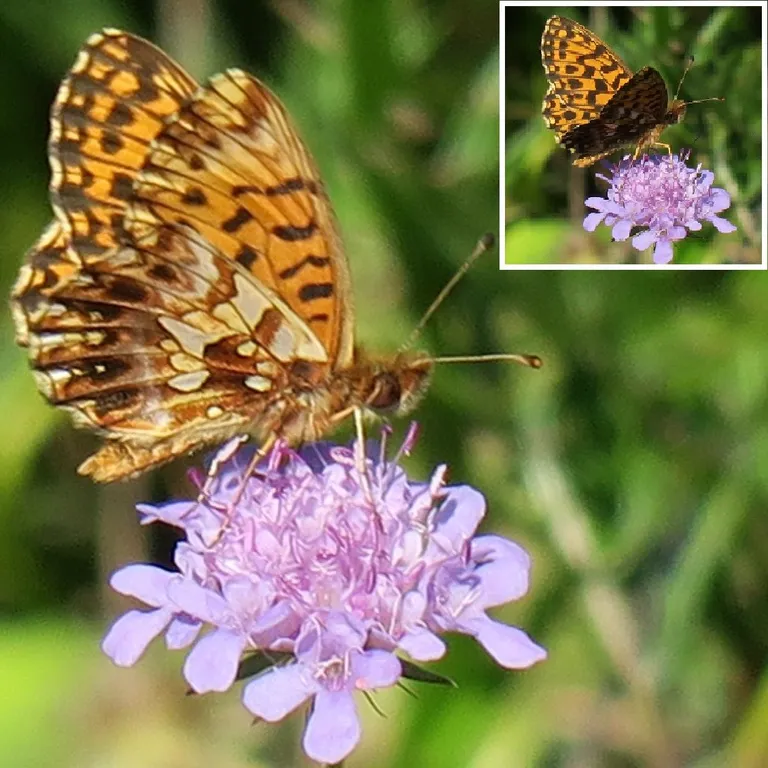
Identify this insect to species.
Boloria dia
